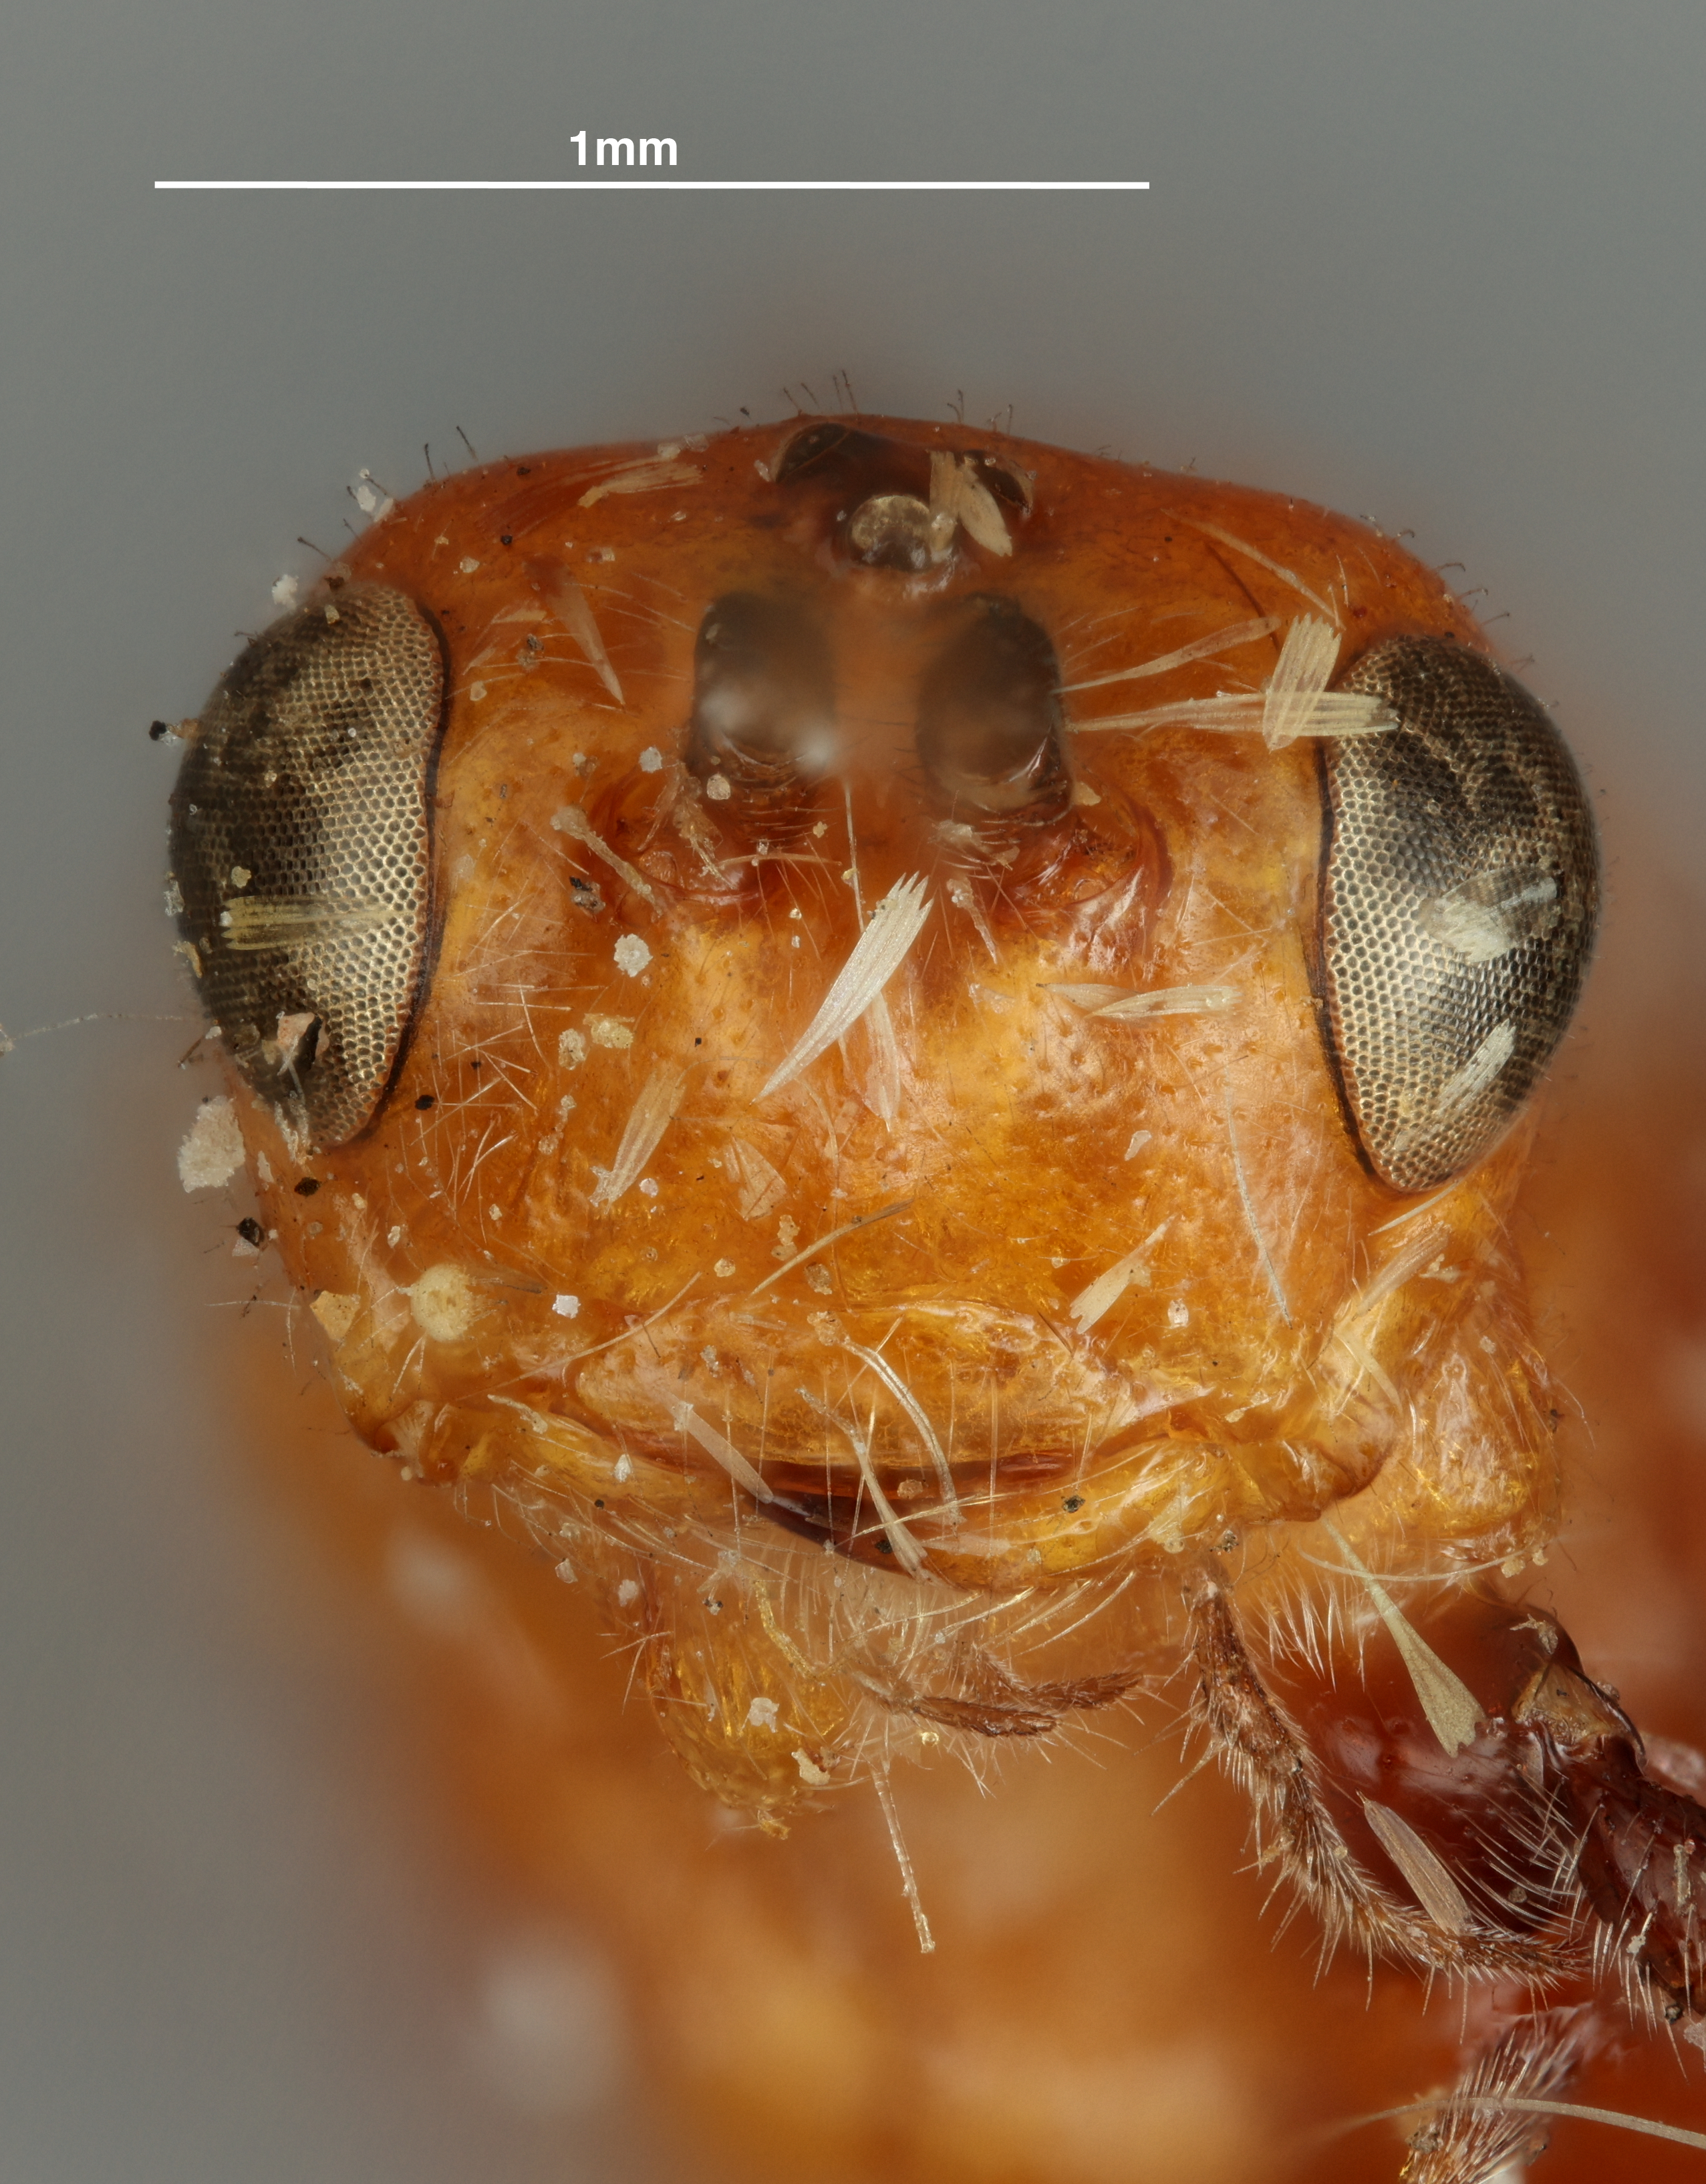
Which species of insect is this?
Phaedrotoma sanguinea
